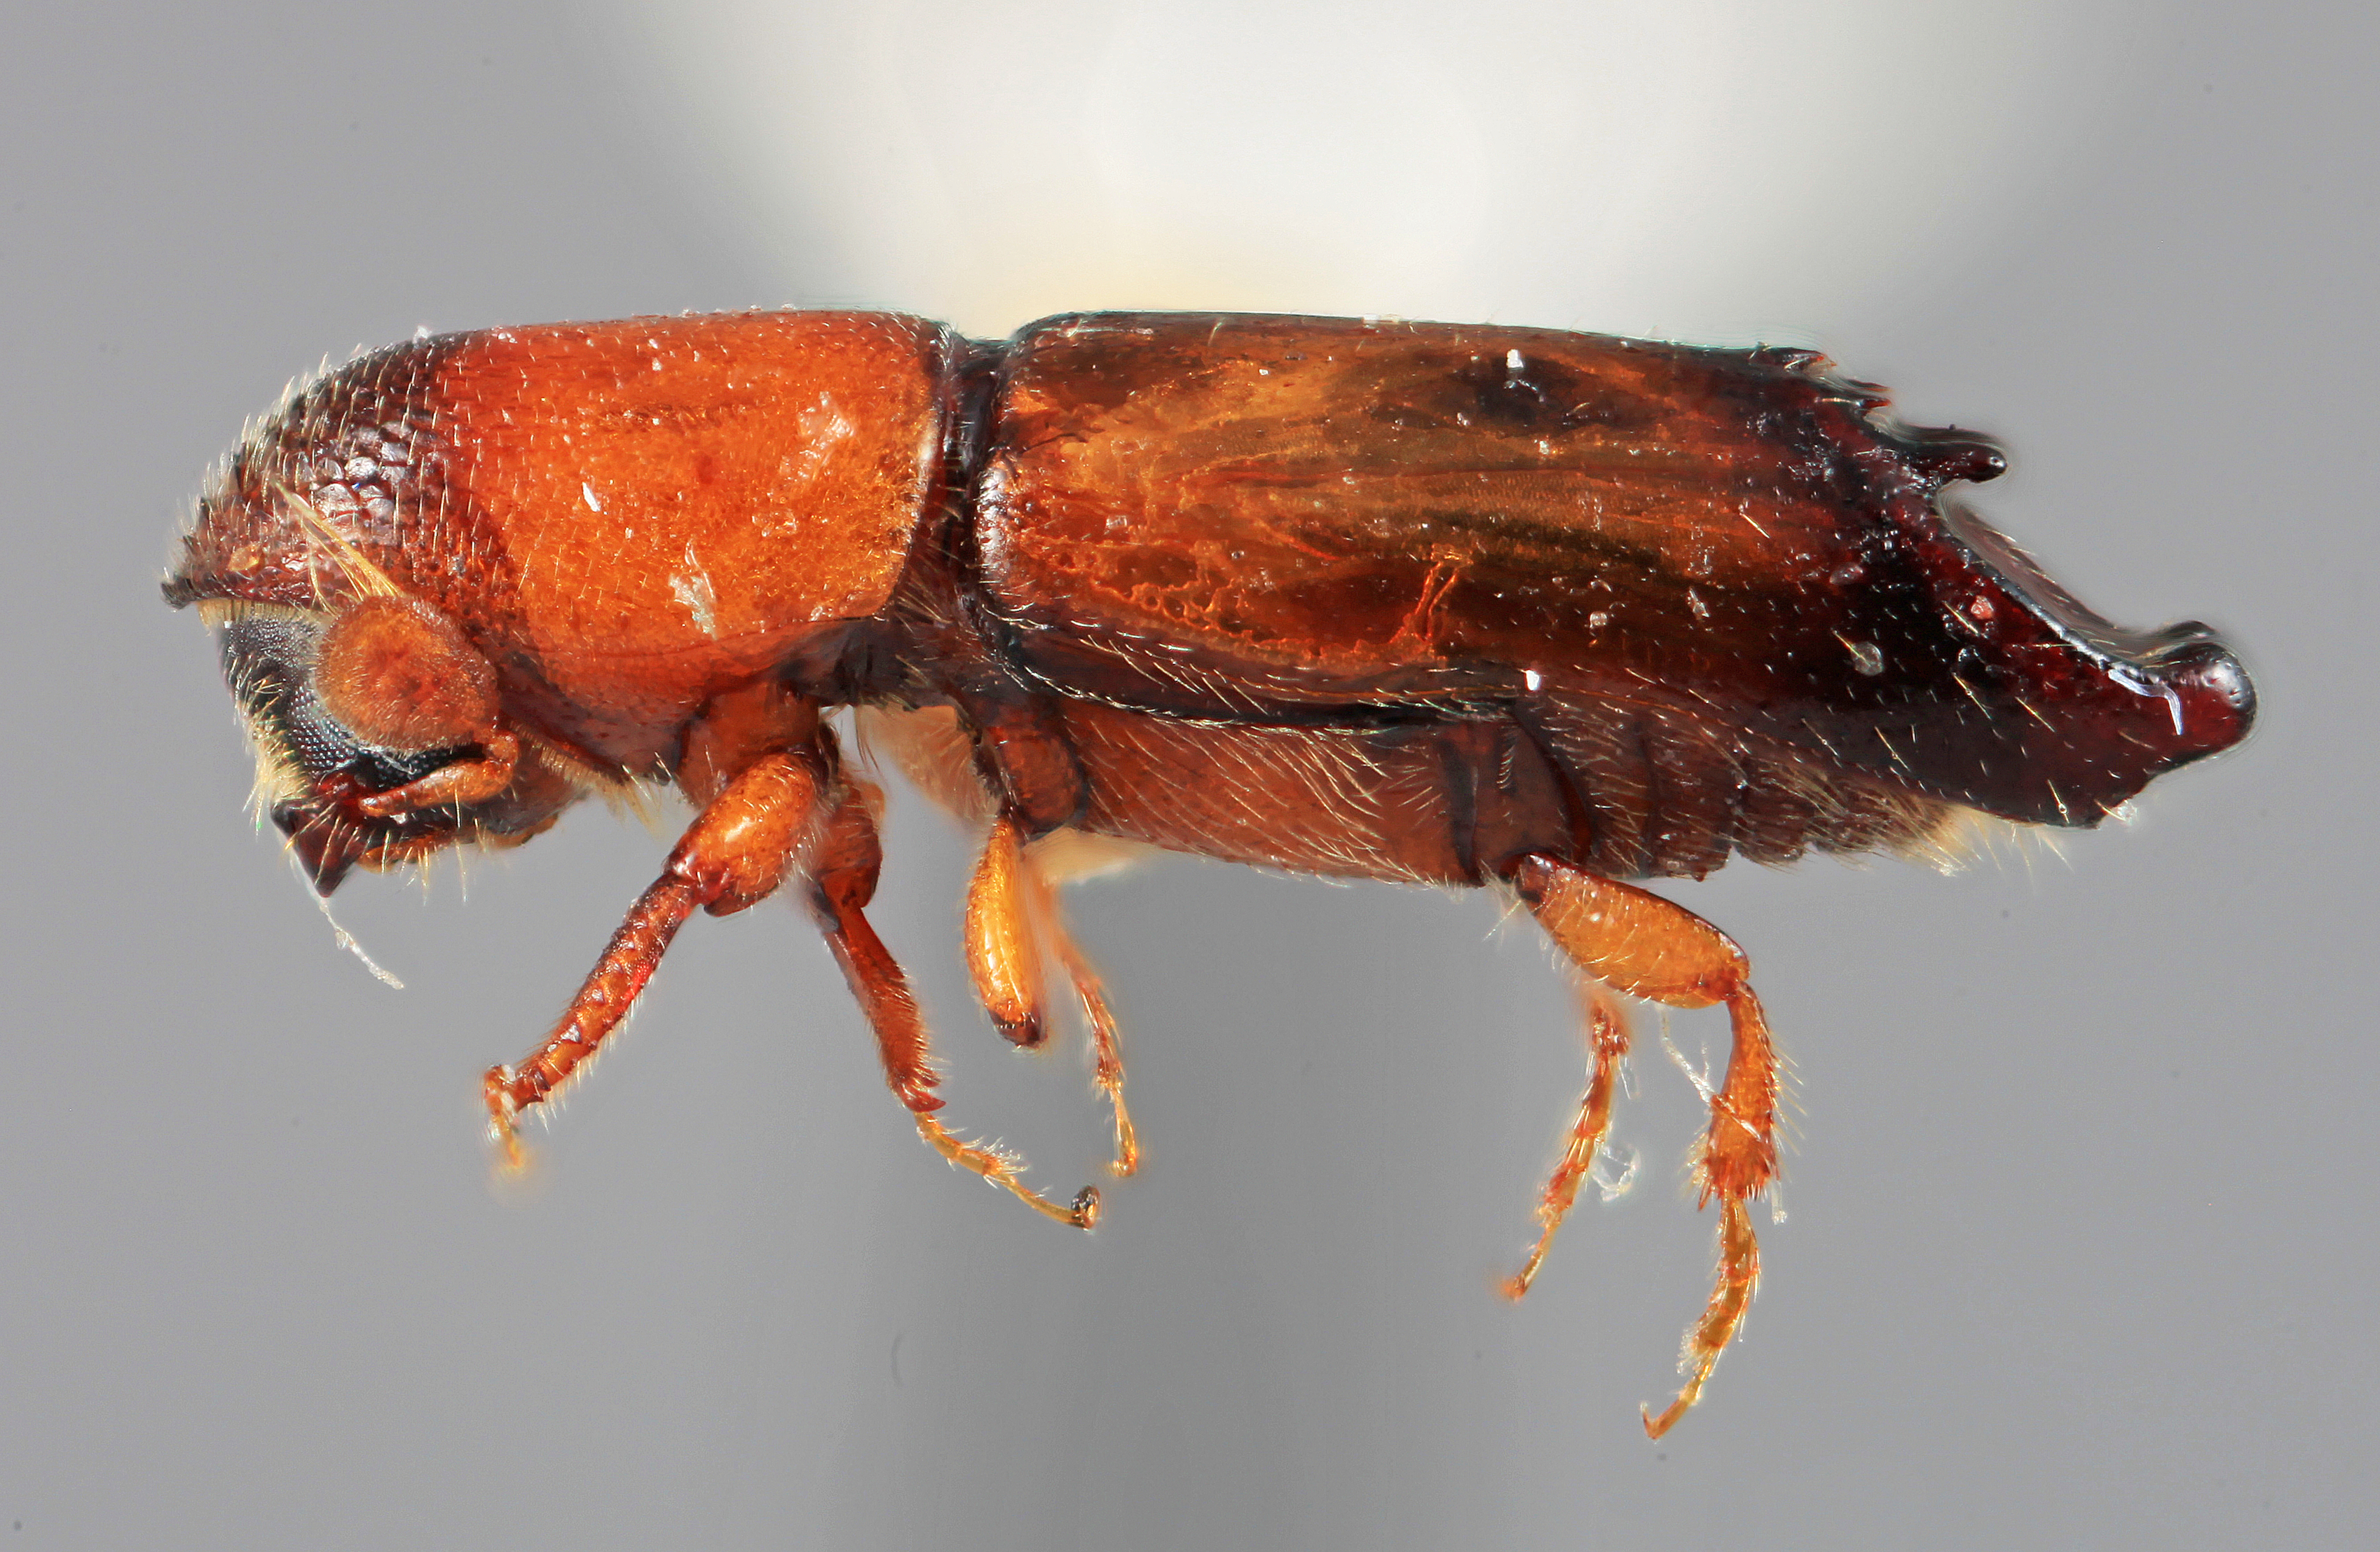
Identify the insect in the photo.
Amphicranus rameus
